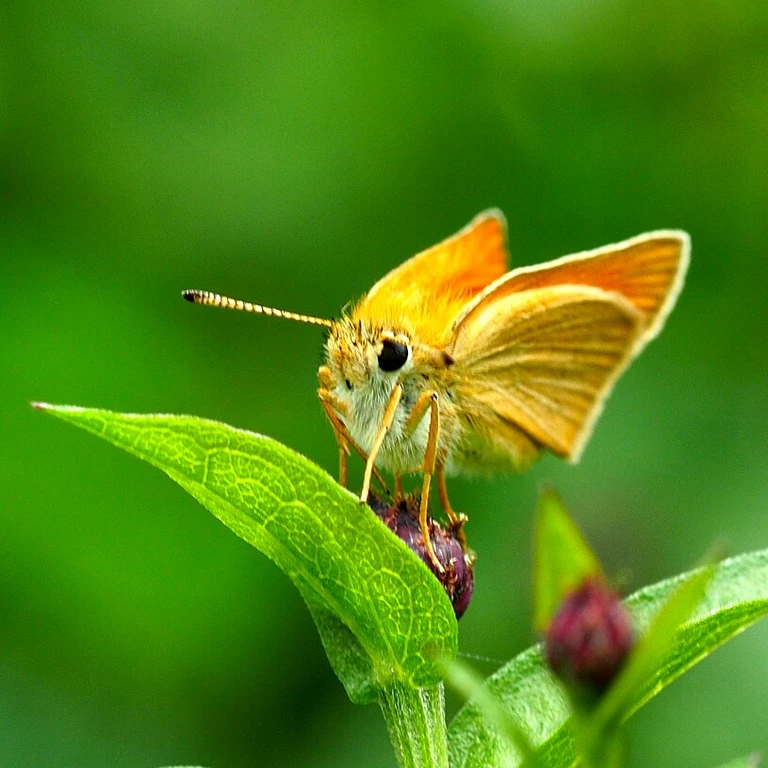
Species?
Thymelicus lineola
